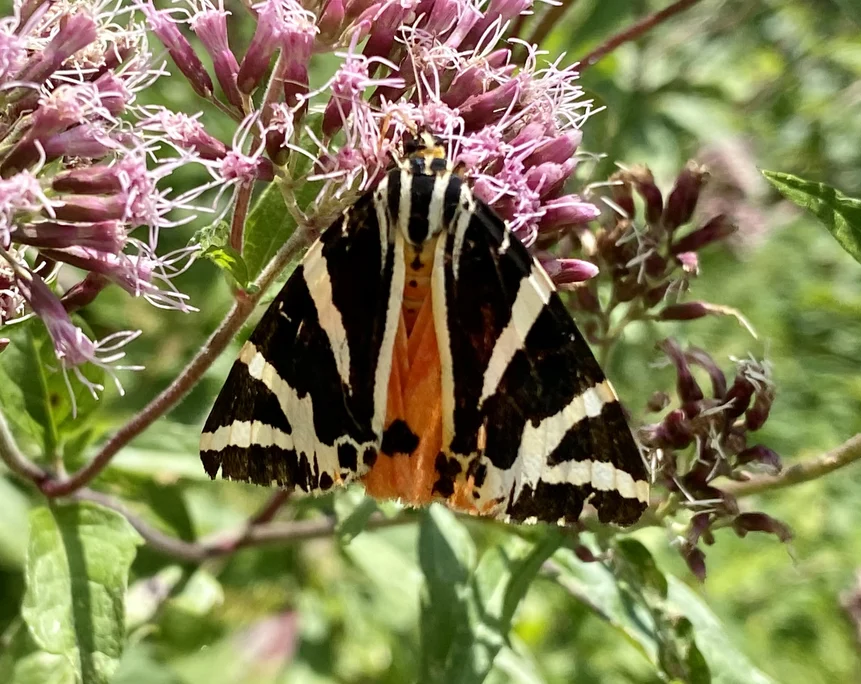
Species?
Euplagia quadripunctaria
